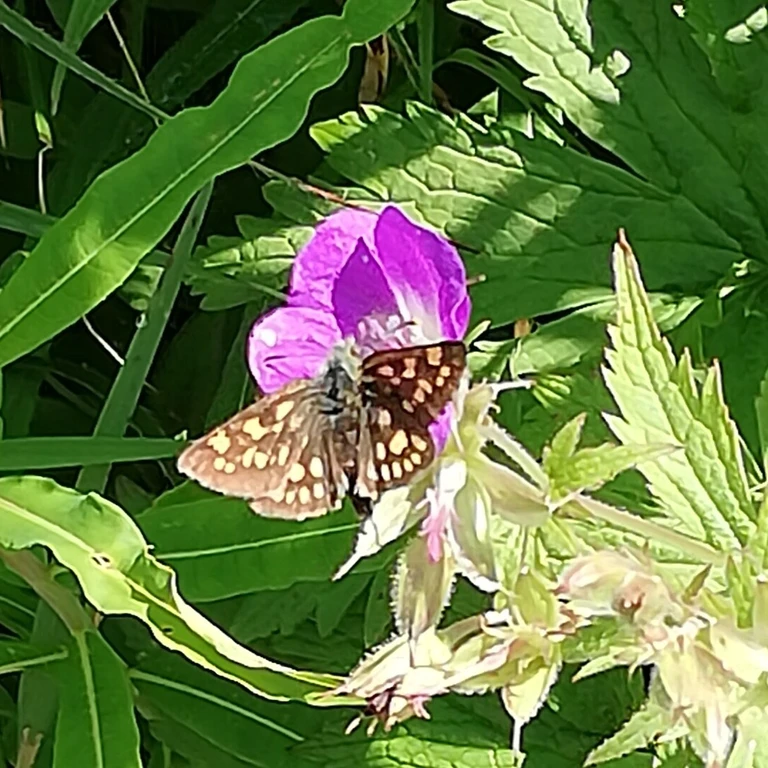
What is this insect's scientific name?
Carterocephalus palaemon
